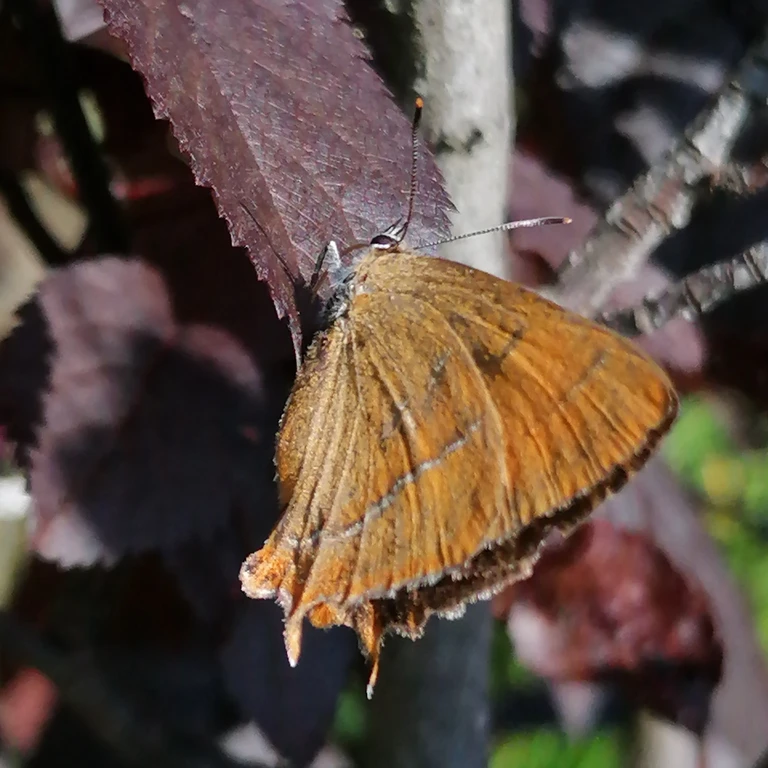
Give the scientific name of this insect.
Thecla betulae
